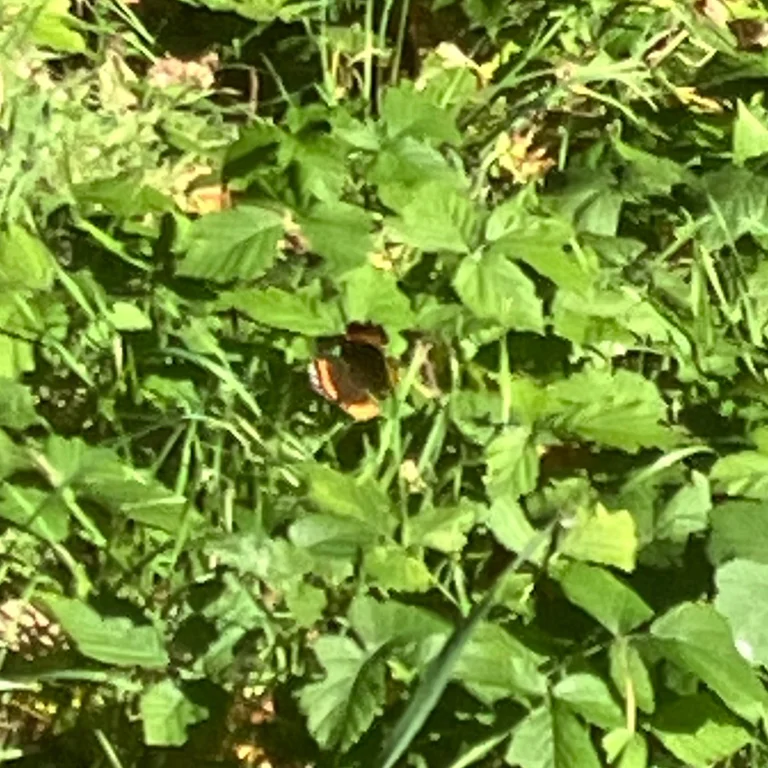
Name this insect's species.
Vanessa atalanta
